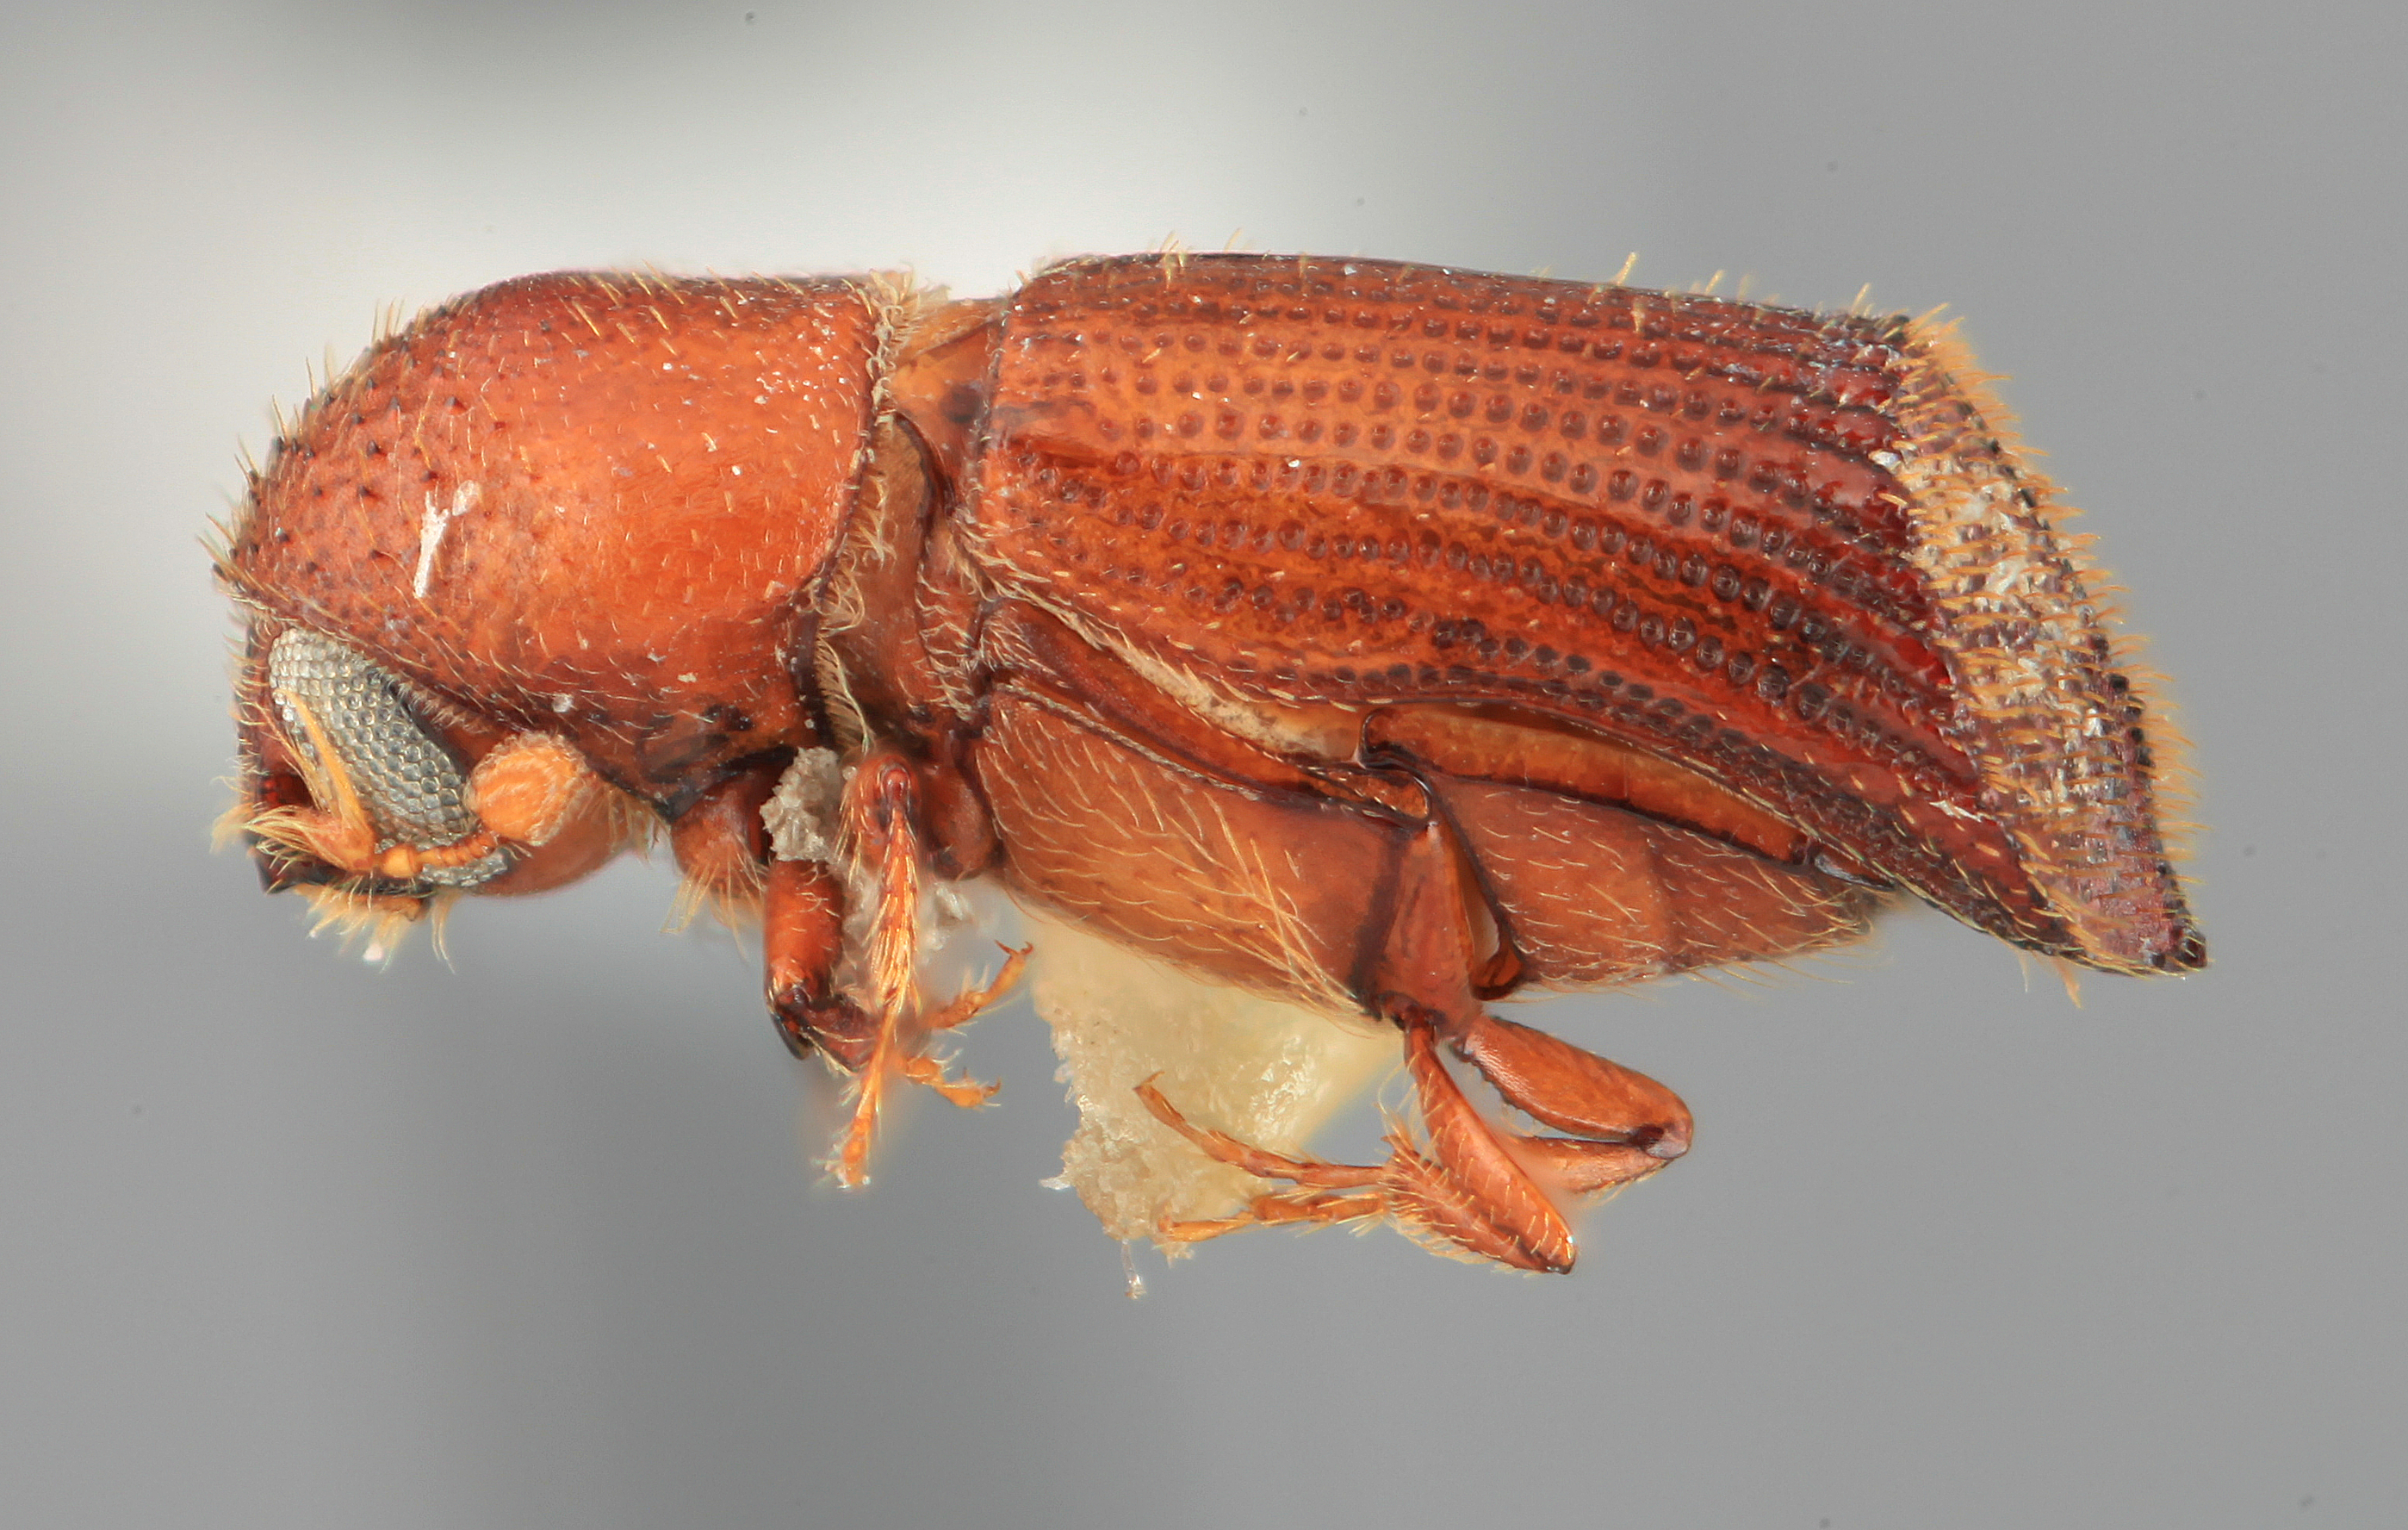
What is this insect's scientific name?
Hylocurus declivis
